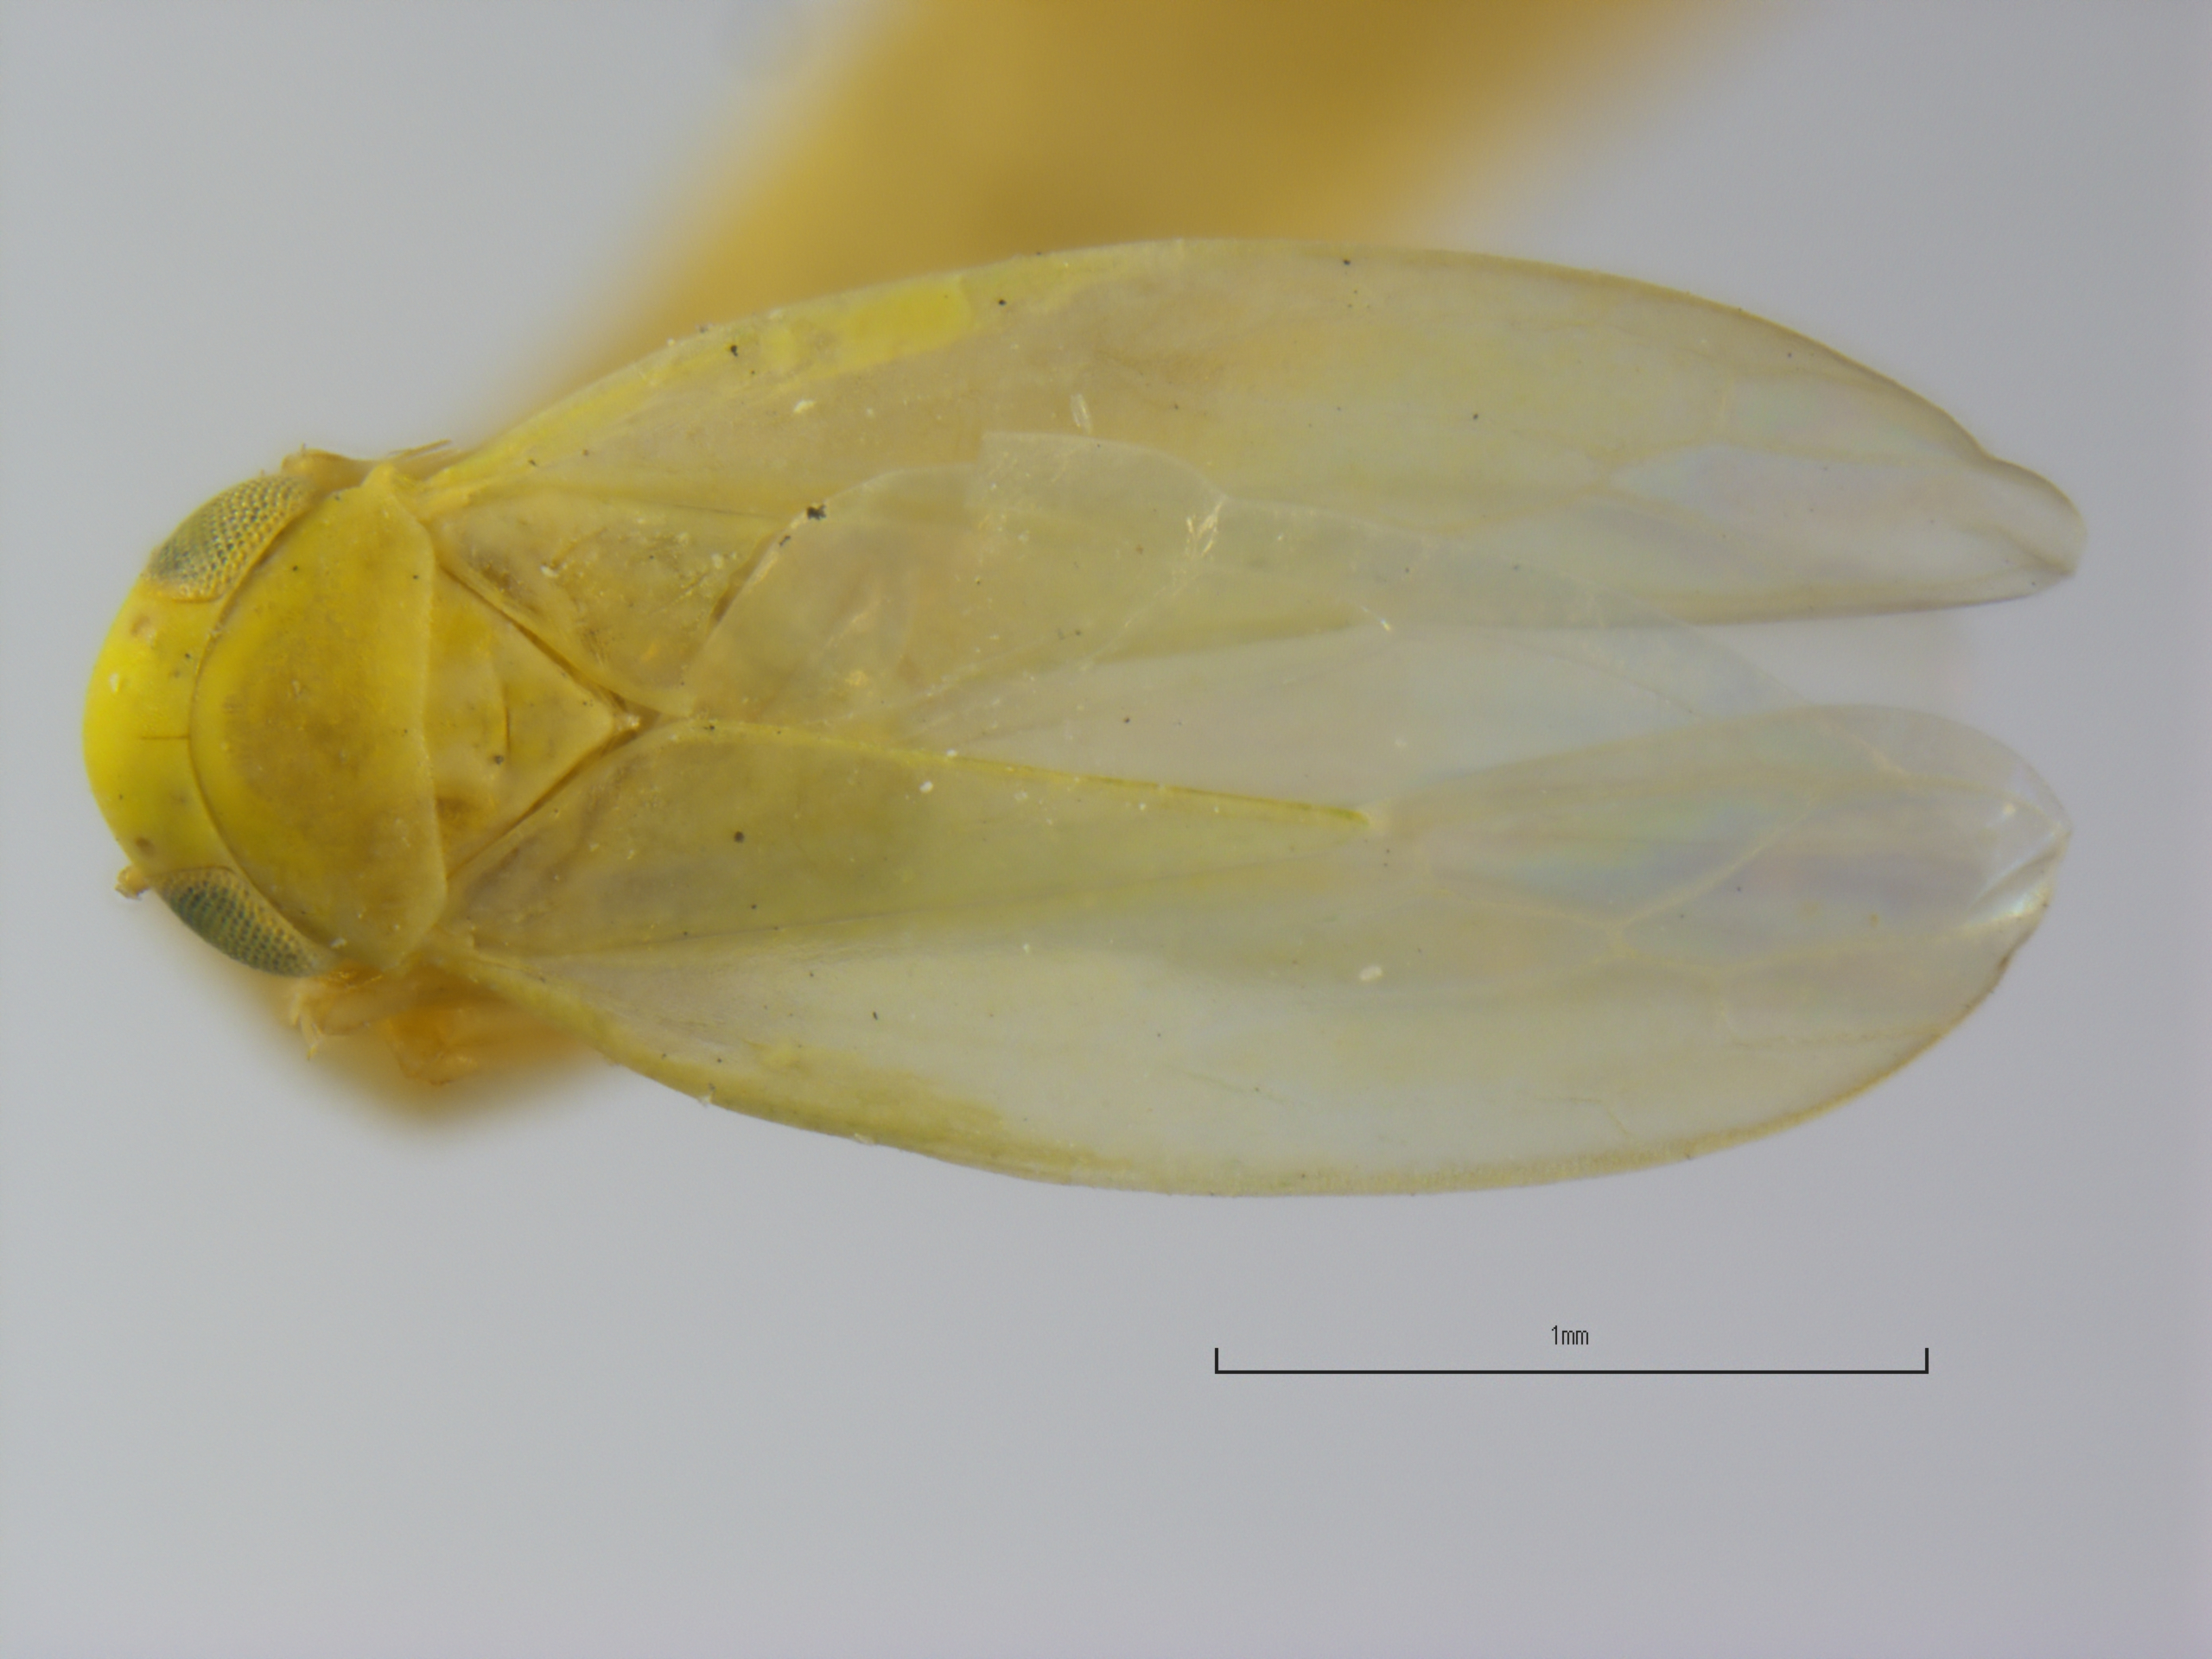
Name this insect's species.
Eugnathodus virescens (also Balclutha flavescens)
